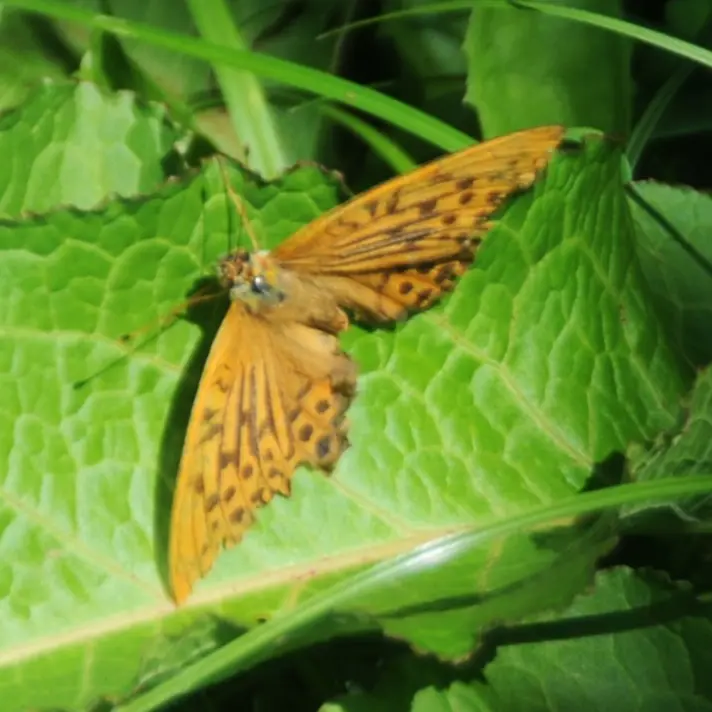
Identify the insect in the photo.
Argynnis paphia
